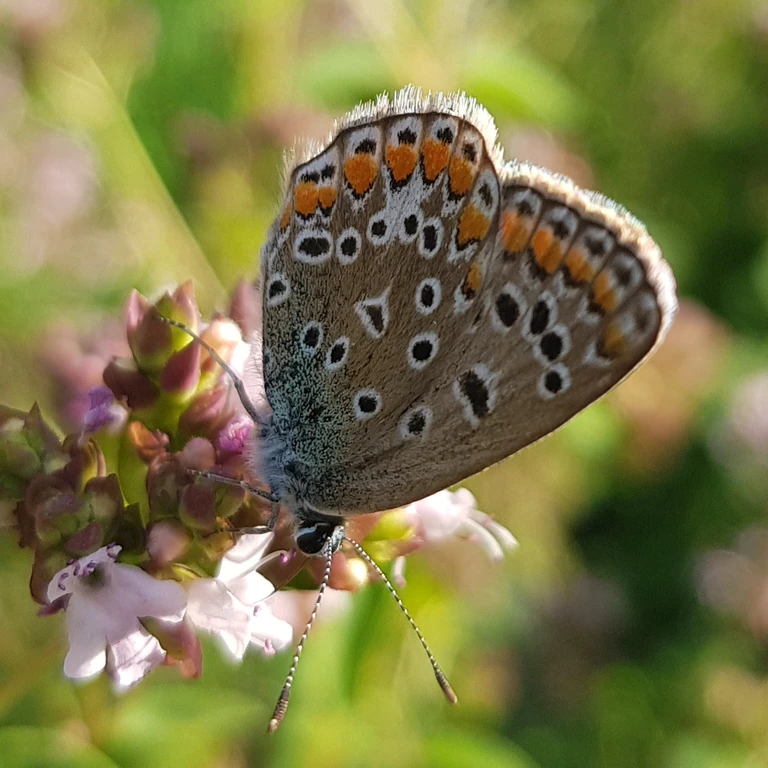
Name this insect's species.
Polyommatus icarus
